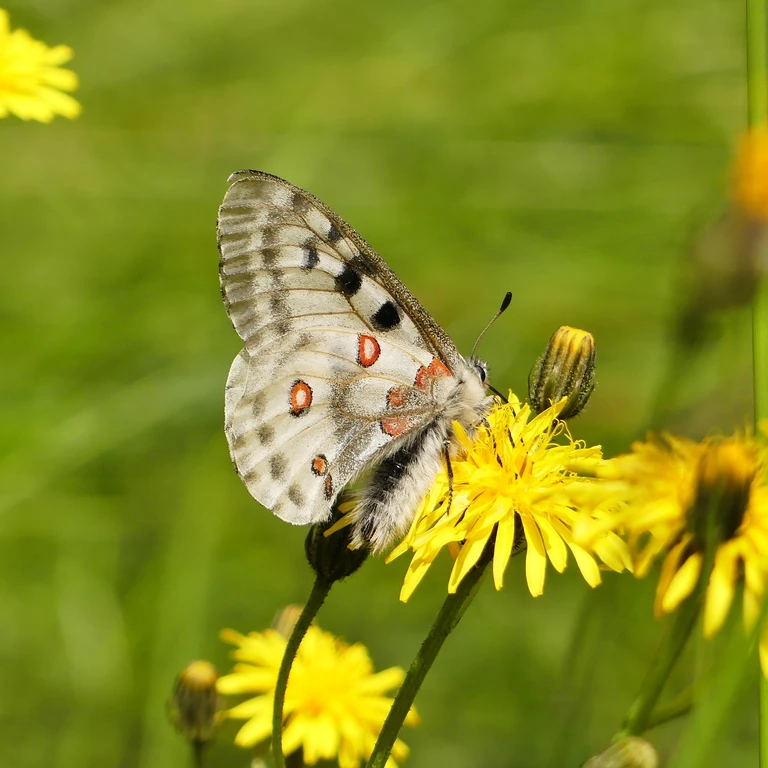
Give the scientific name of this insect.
Parnassius apollo
